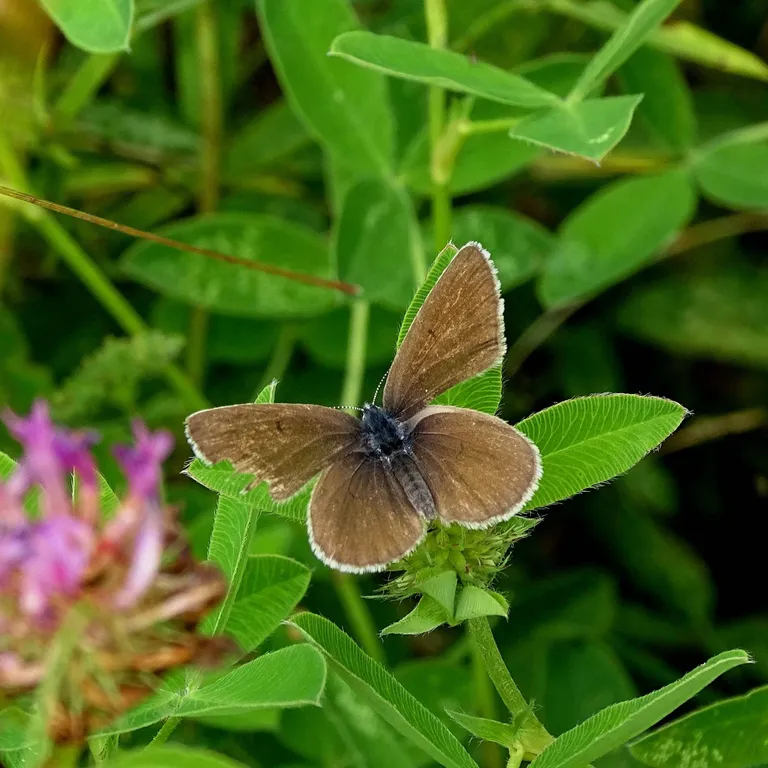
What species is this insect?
Cyaniris semiargus
